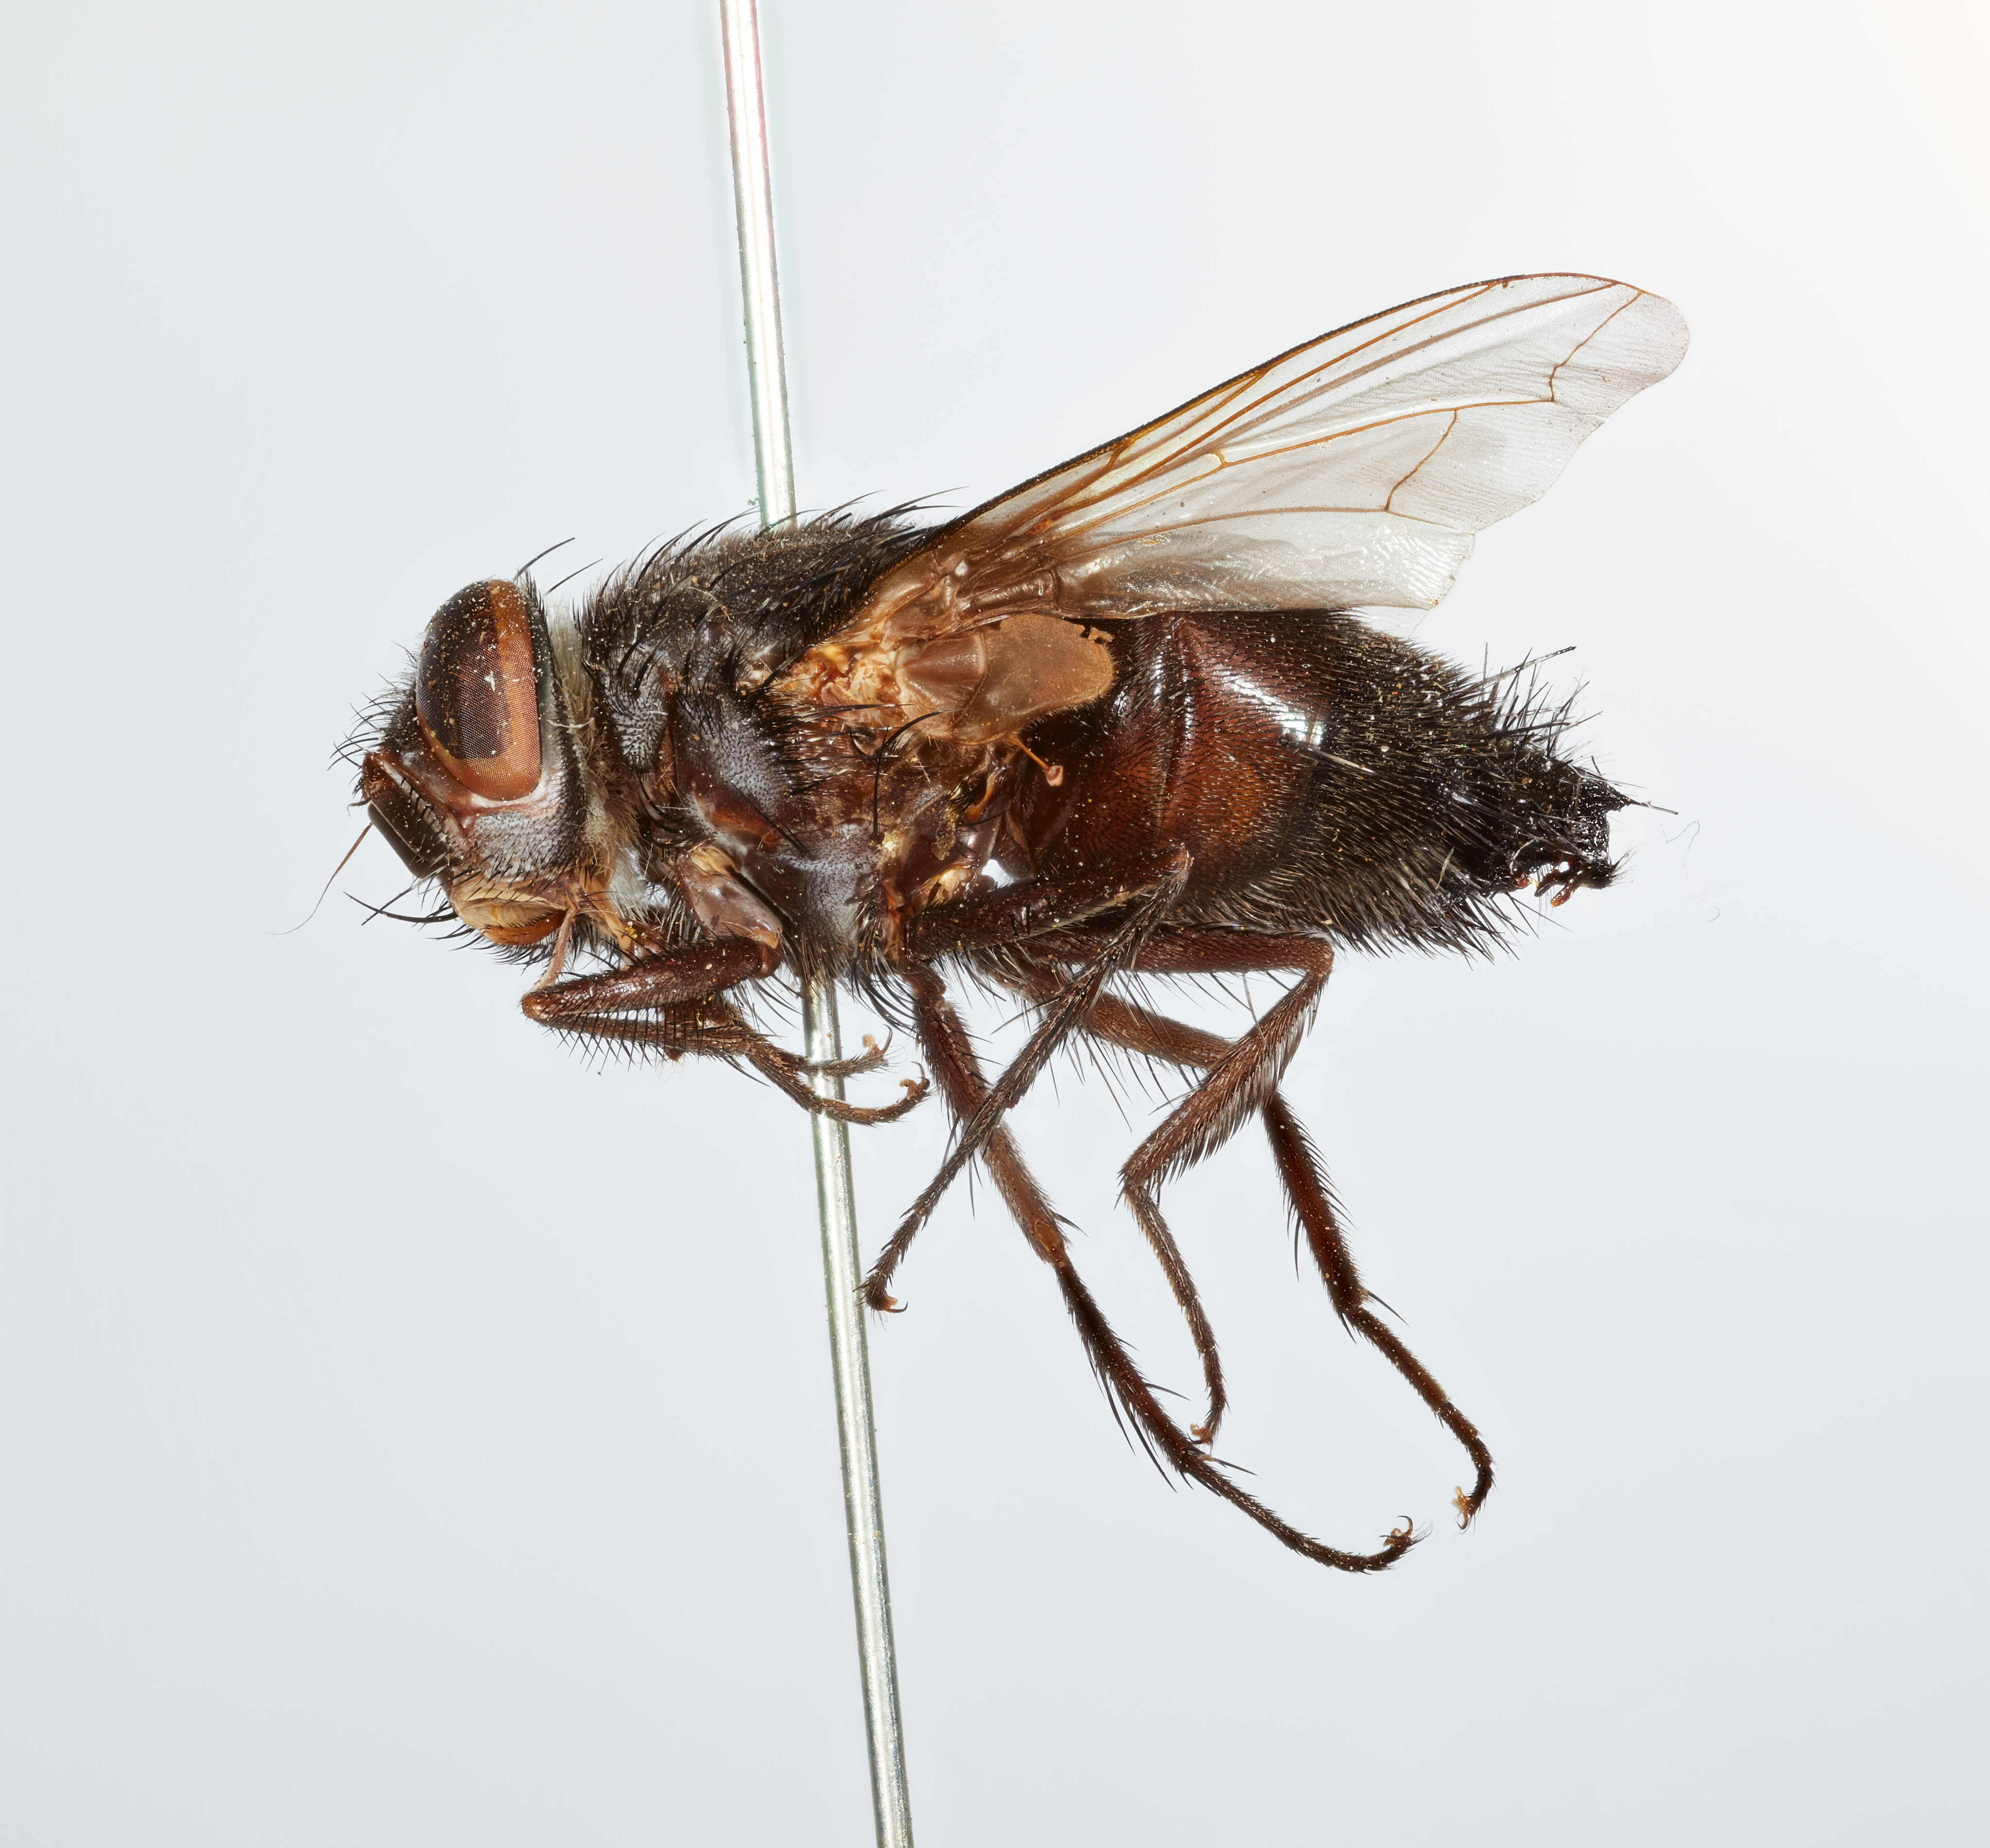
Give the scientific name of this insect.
Parachaeta fusca
